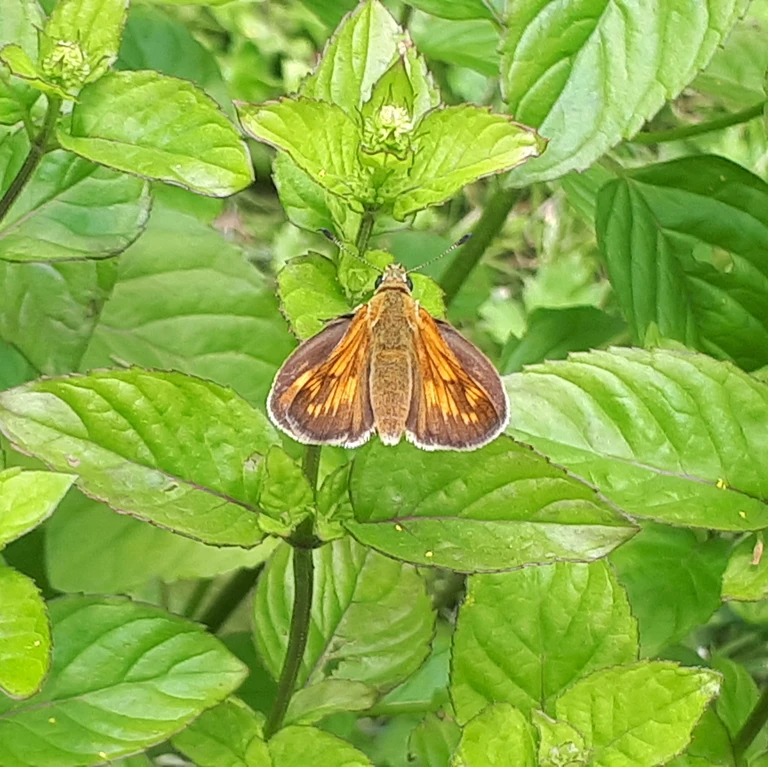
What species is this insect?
Ochlodes sylvanus (also Ochlodes venata)
